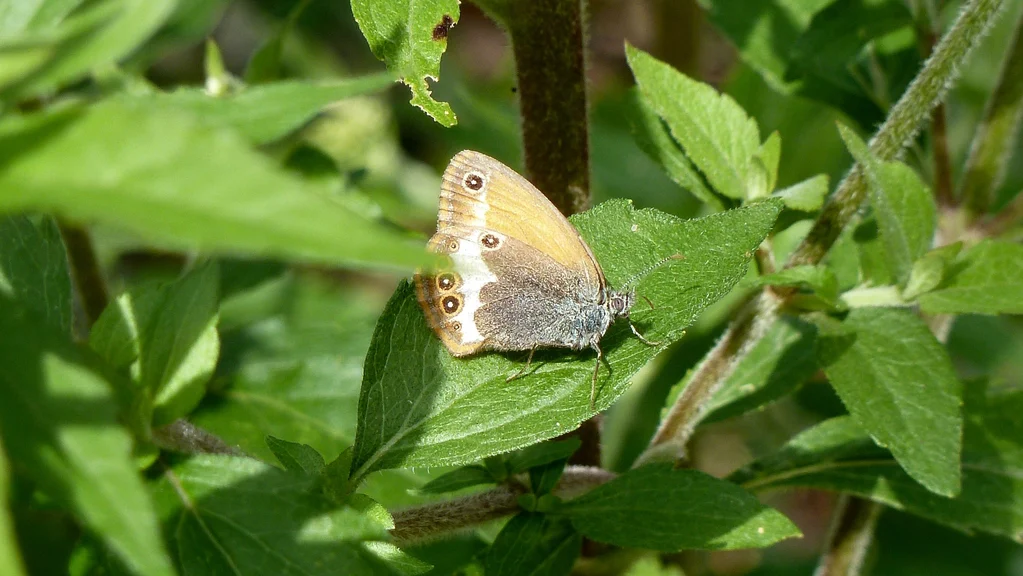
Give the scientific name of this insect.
Coenonympha arcania
